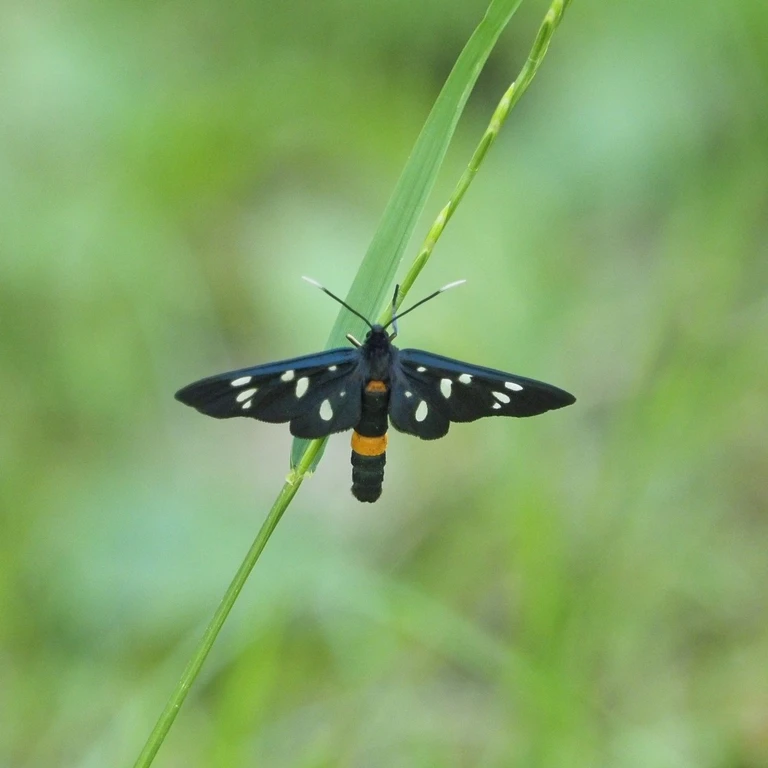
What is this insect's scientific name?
Amata phegea
